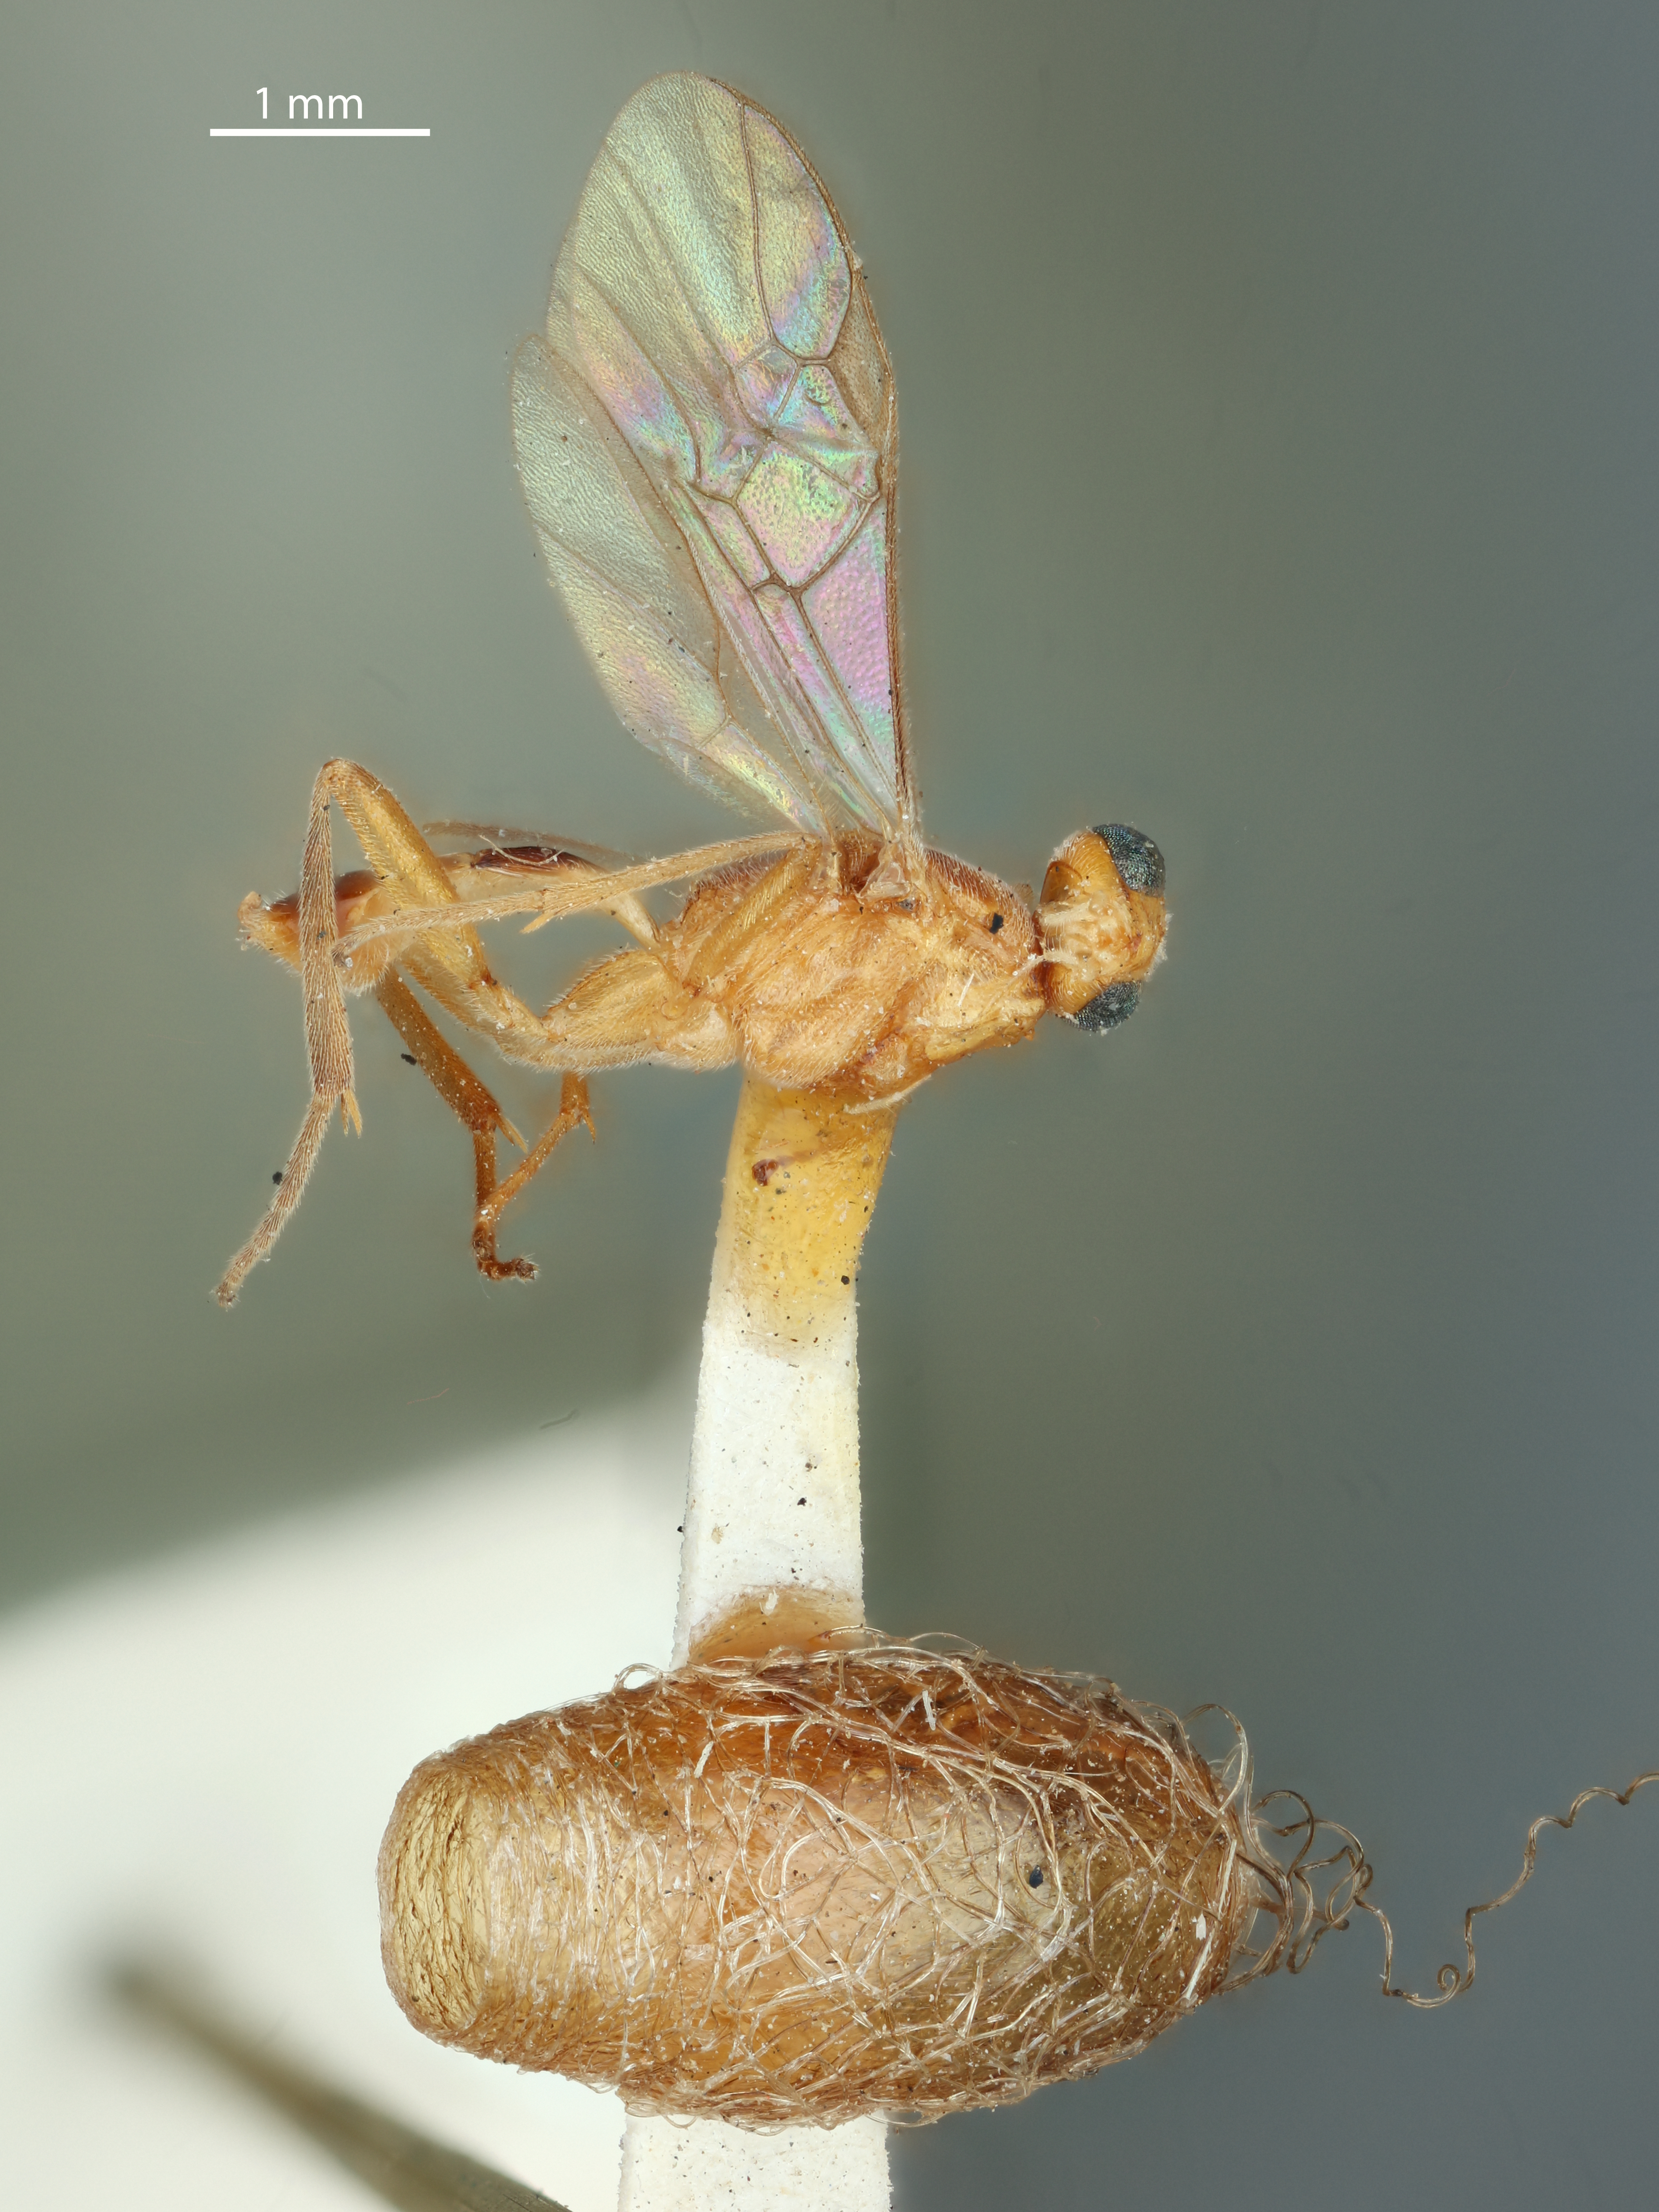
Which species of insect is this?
Meteorus floridanus
